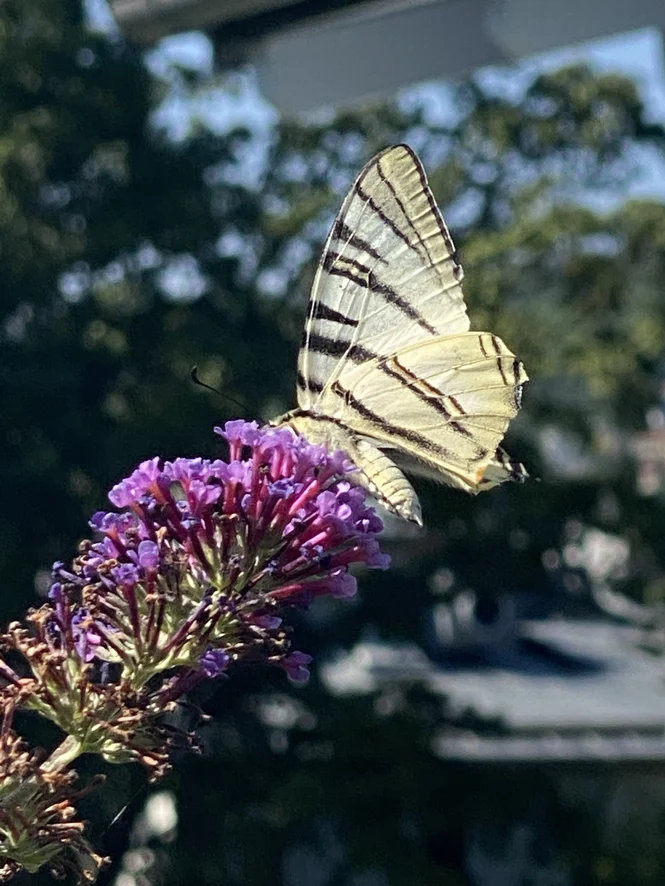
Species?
Iphiclides podalirius
